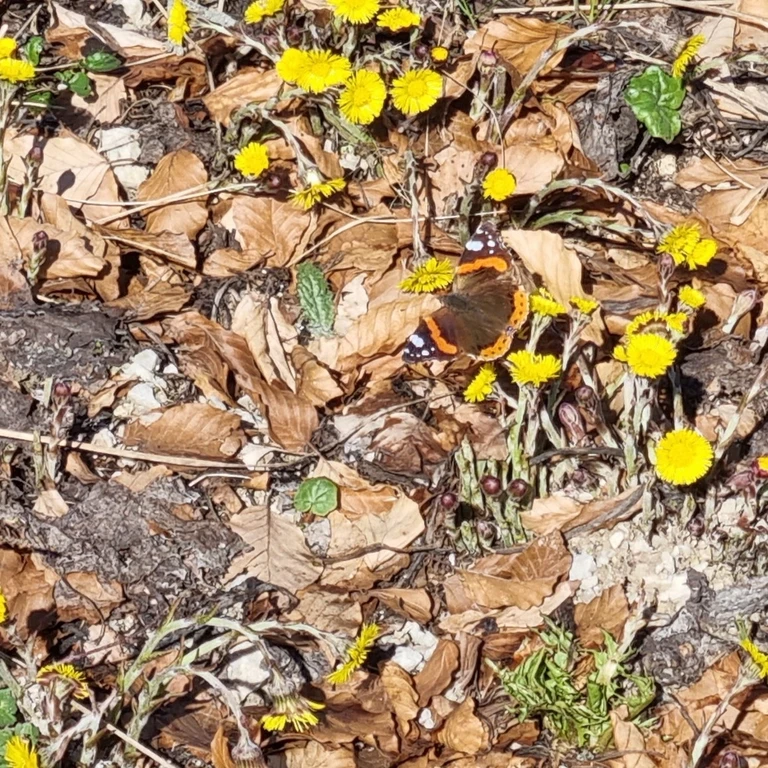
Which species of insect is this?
Vanessa atalanta
